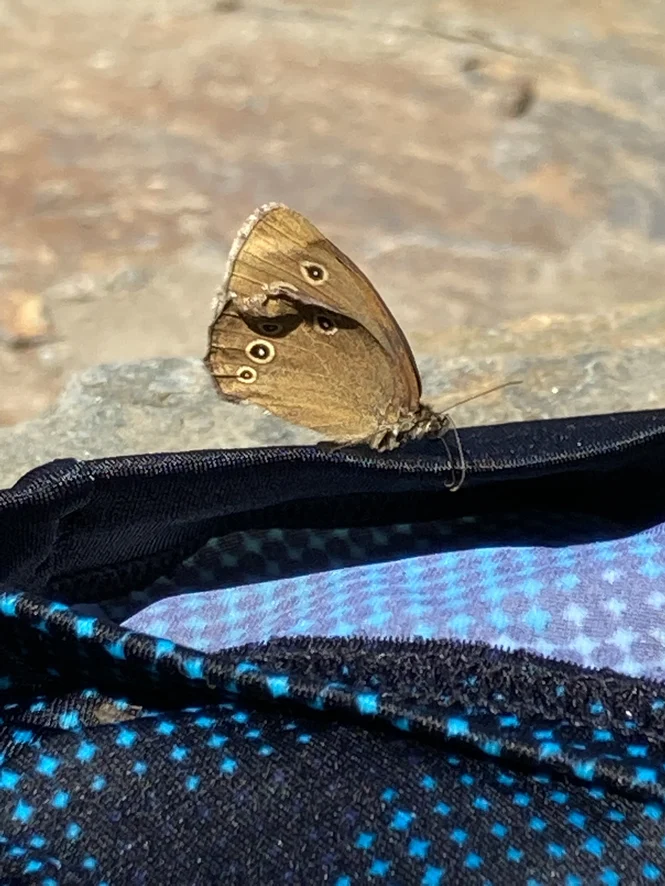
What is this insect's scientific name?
Aphantopus hyperantus
